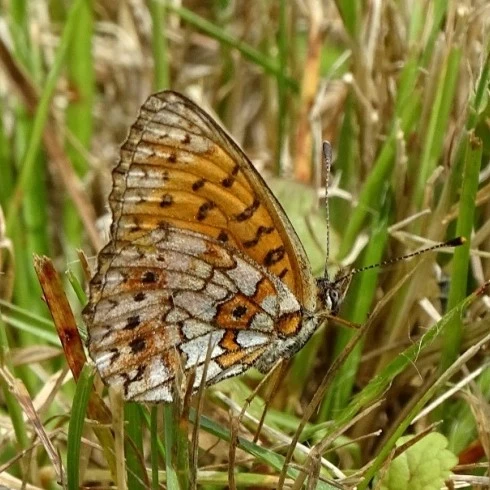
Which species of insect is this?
Boloria selene
